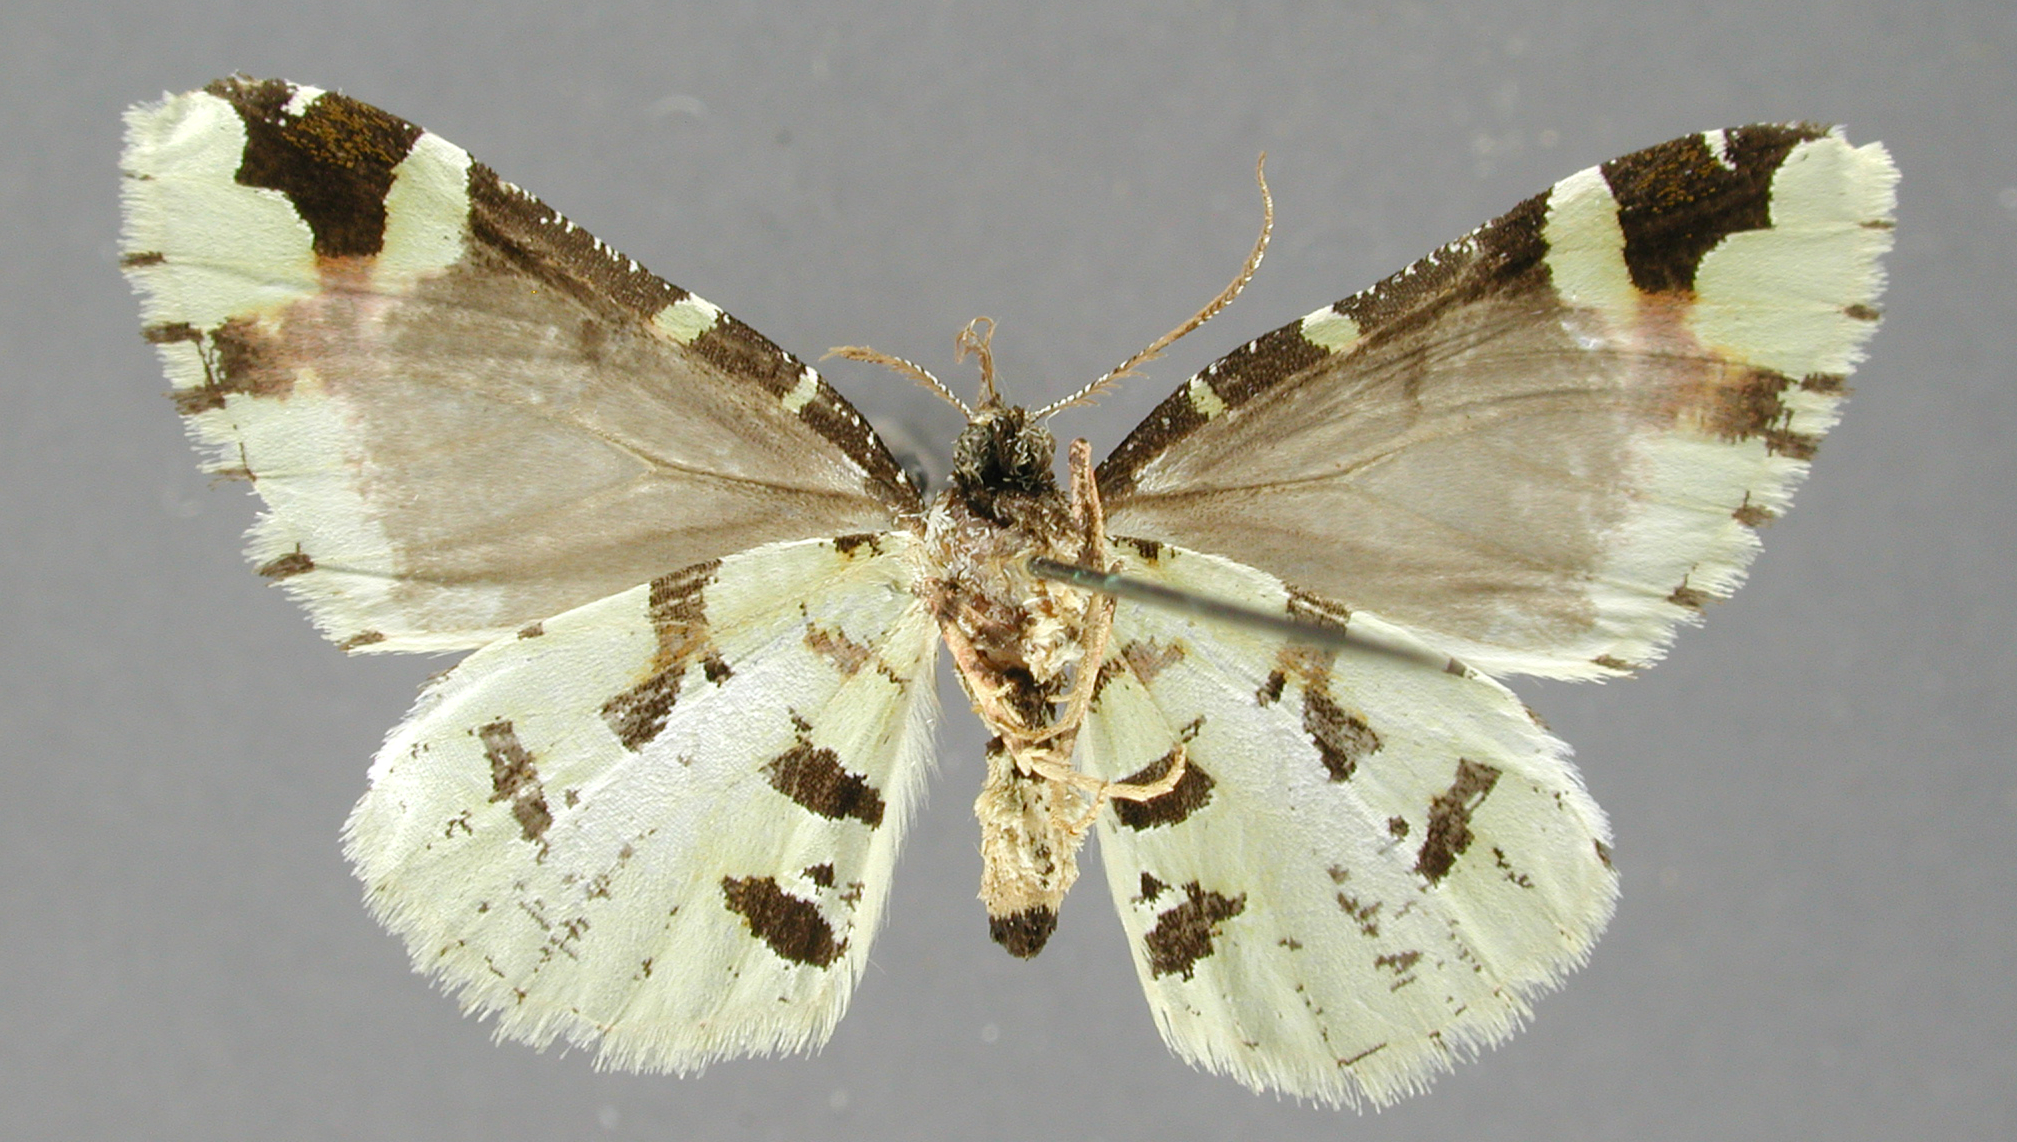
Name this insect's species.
Stamnodes mirifica
